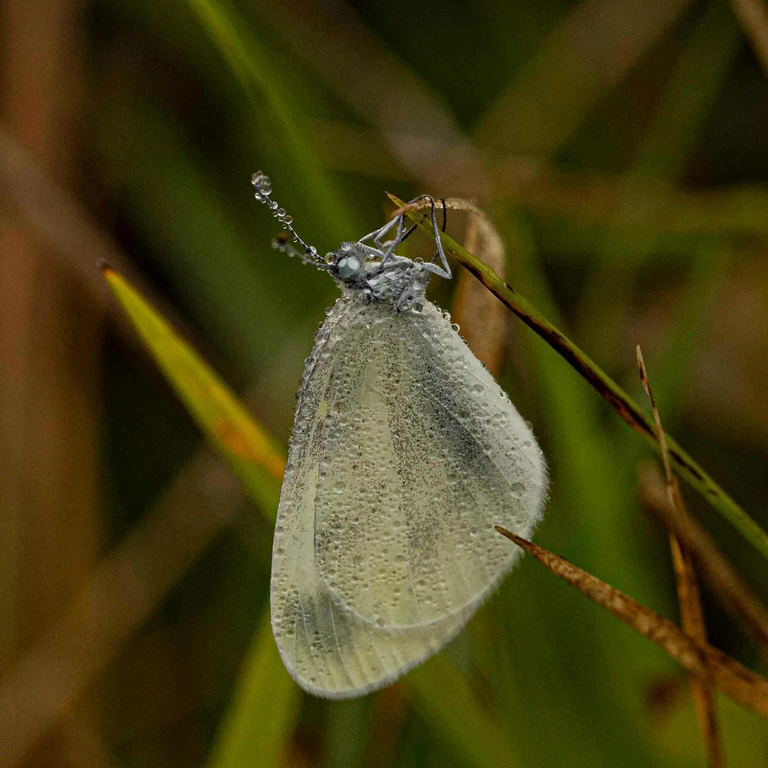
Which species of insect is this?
Leptidea sinapis/juvernica
